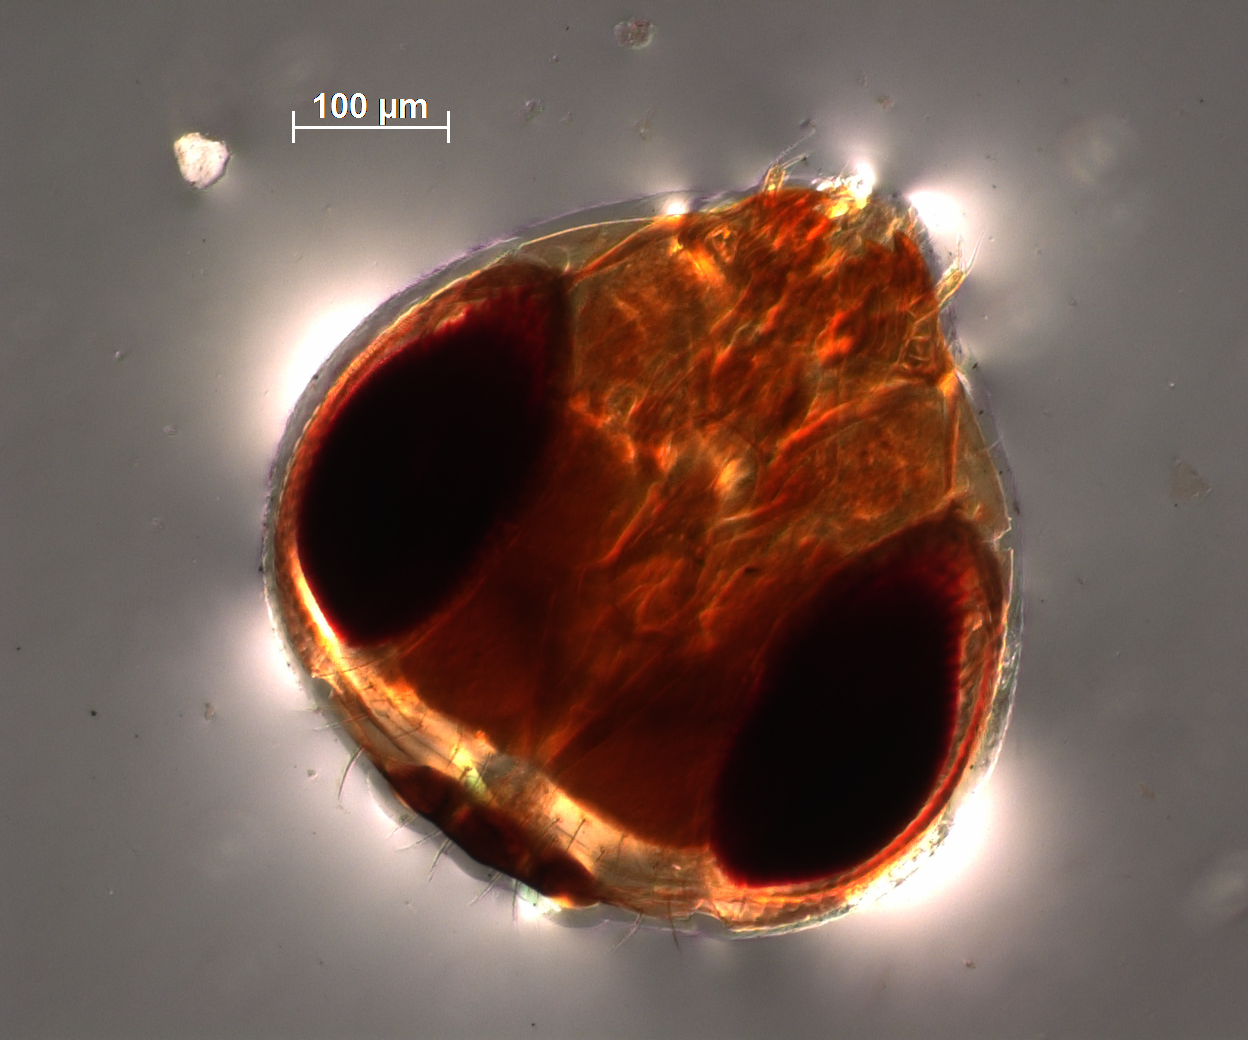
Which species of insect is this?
Tetrastichus tritrichia
